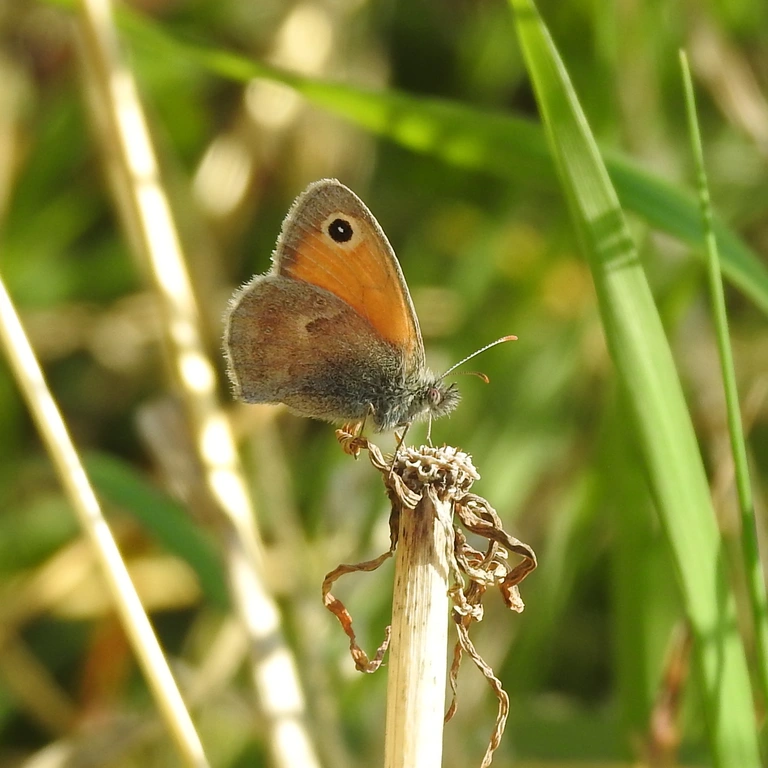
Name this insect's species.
Coenonympha pamphilus
